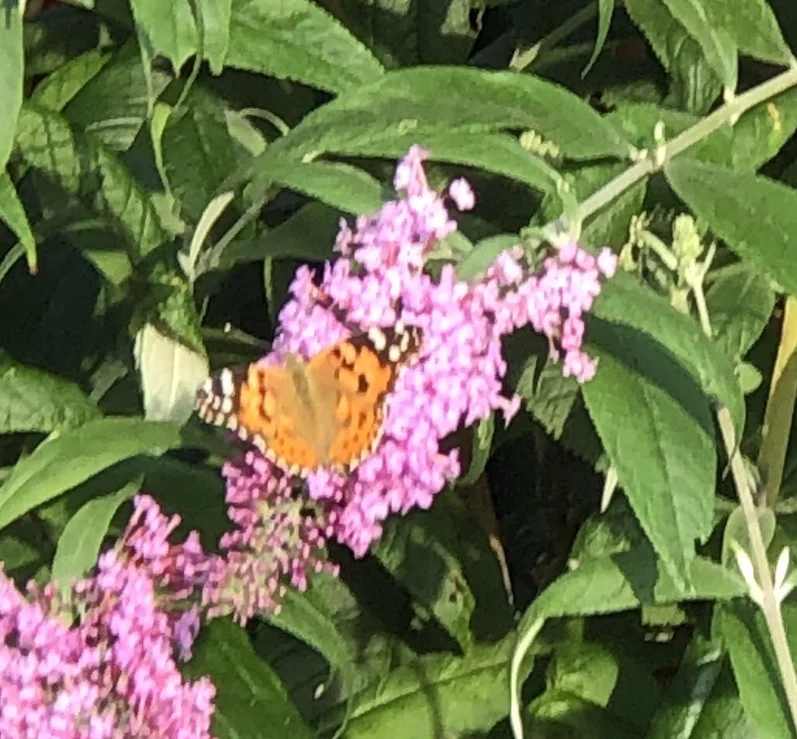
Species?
Vanessa cardui
